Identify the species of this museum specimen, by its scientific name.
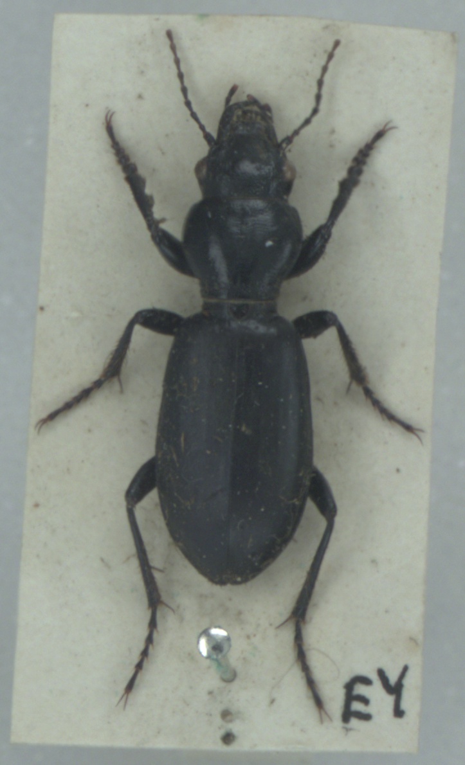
Broscus cephalotes
